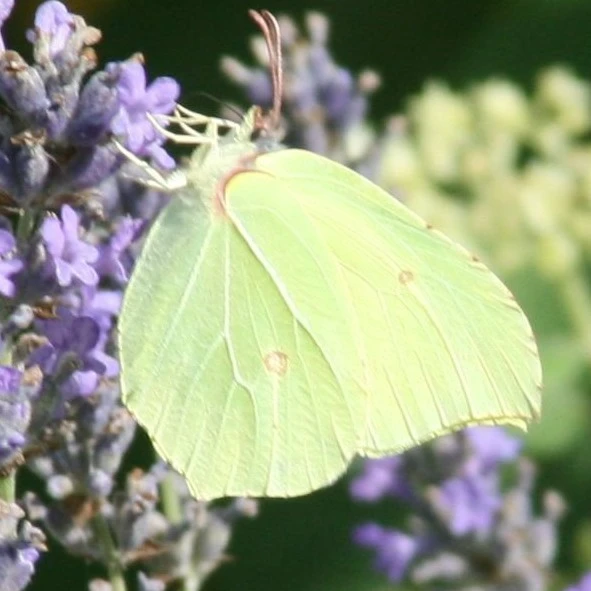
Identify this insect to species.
Gonepteryx rhamni
